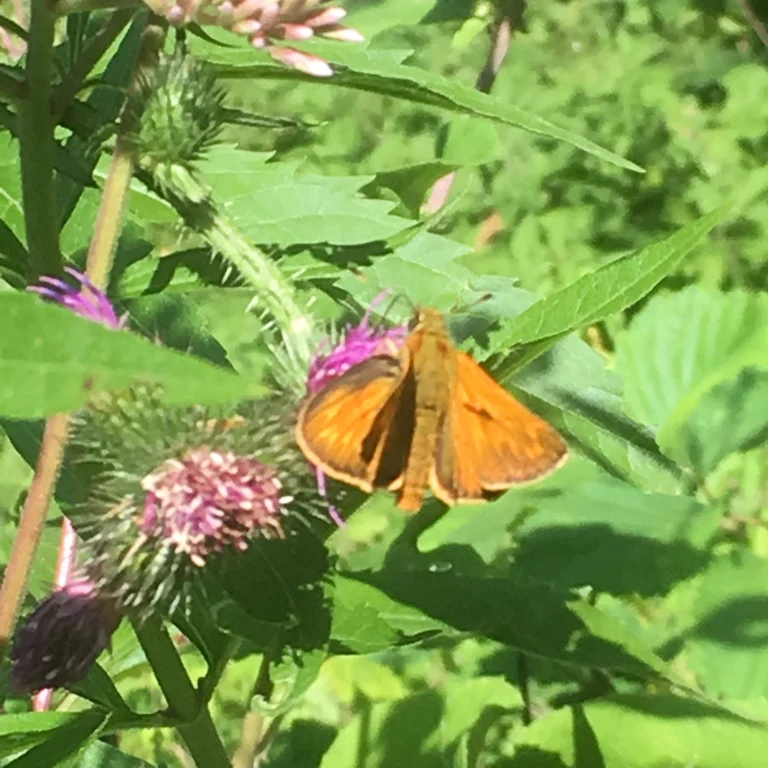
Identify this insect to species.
Ochlodes sylvanus (also Ochlodes venata)
